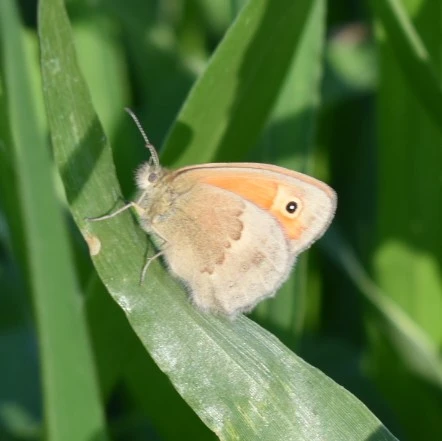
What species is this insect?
Coenonympha pamphilus
